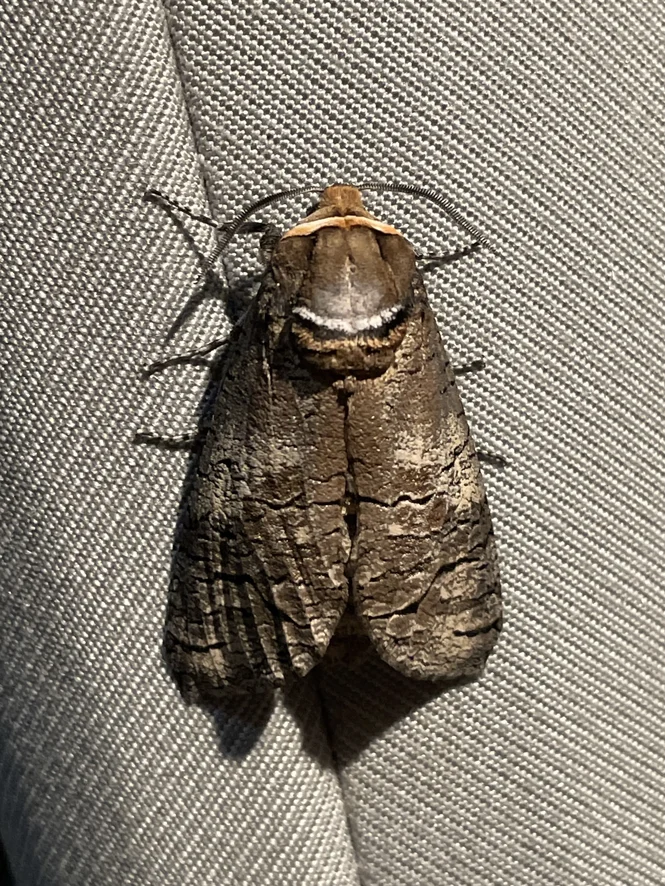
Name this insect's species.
Cossus cossus
